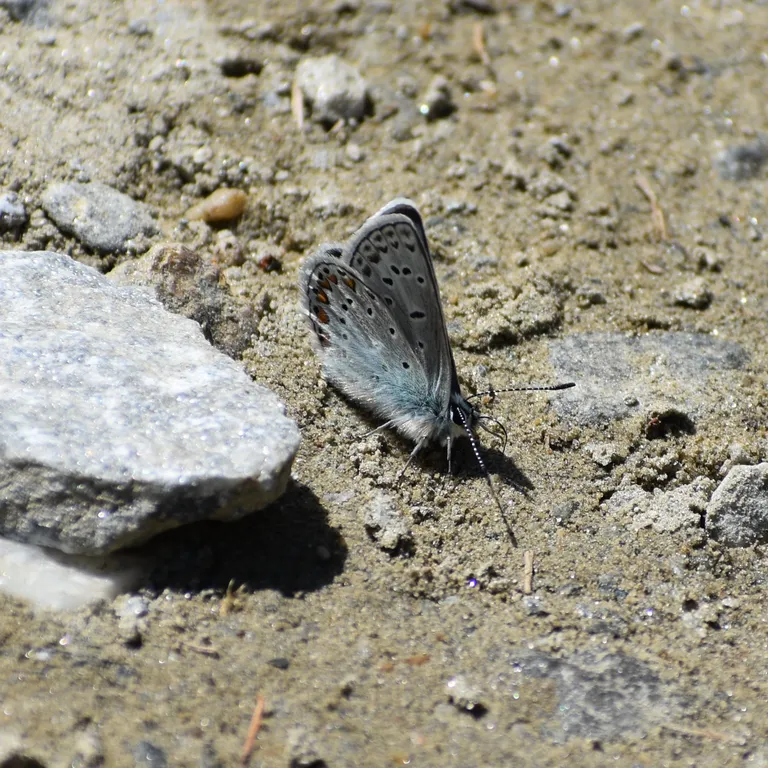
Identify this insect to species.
Polyommatus eros
